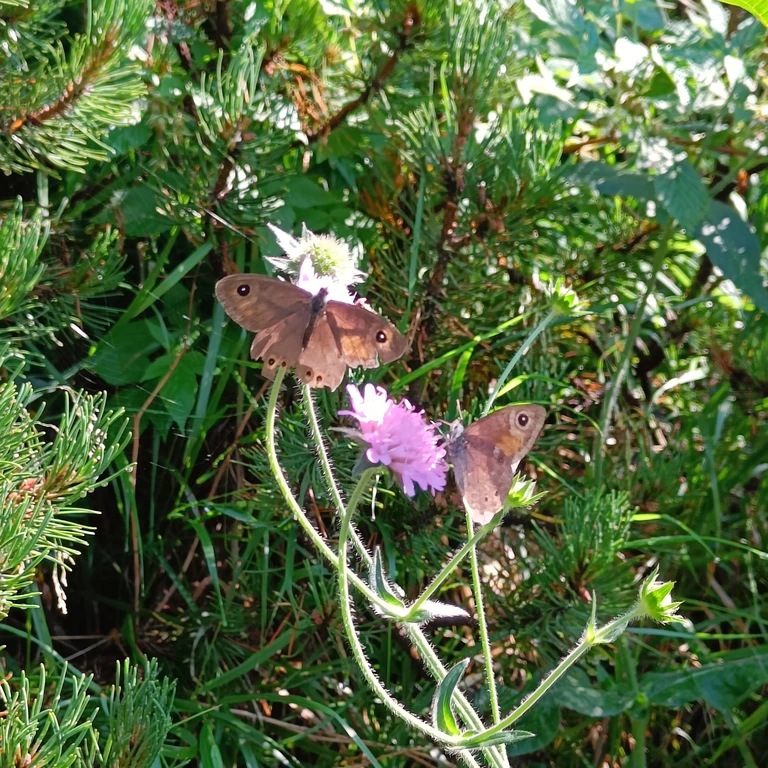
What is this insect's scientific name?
Lasiommata maera (also Pararge maera)
